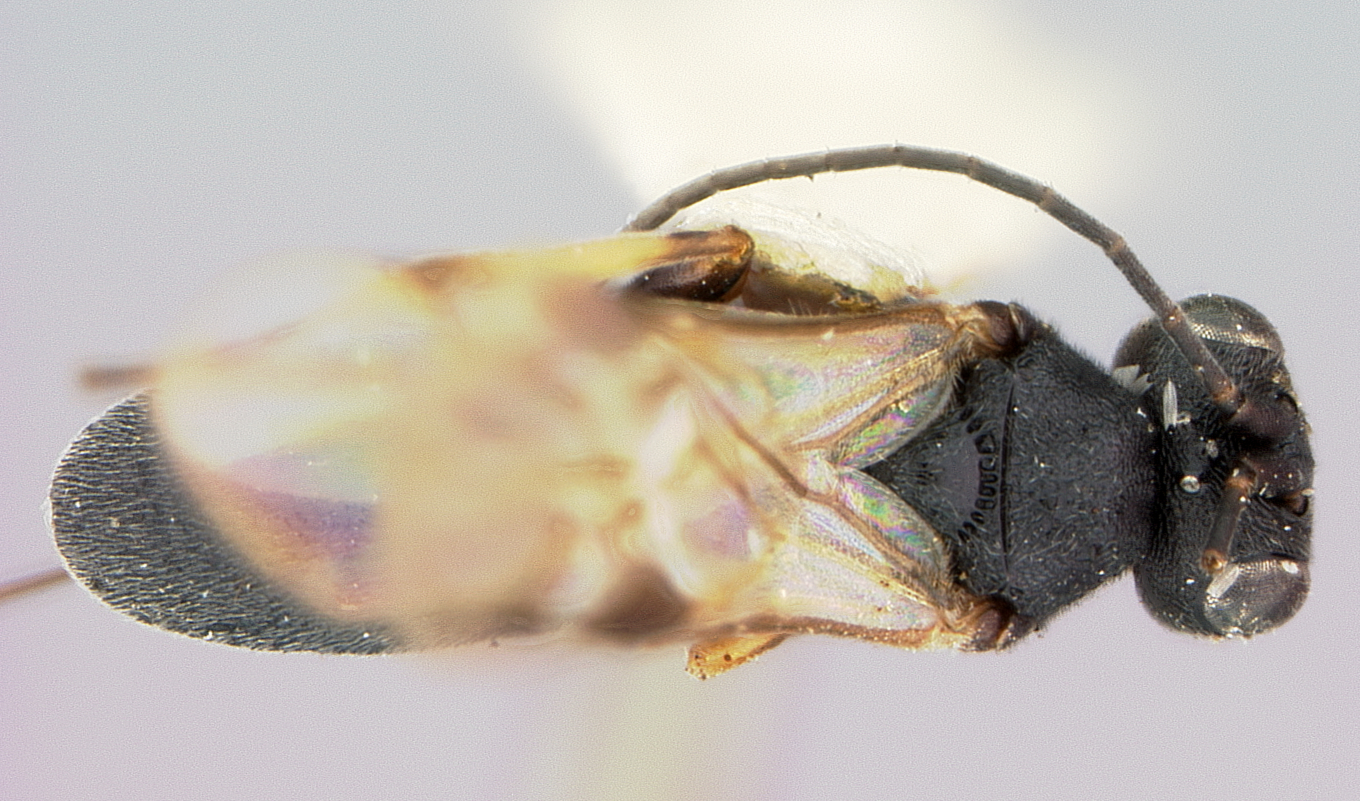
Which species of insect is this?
Chelonus hadrogaster
